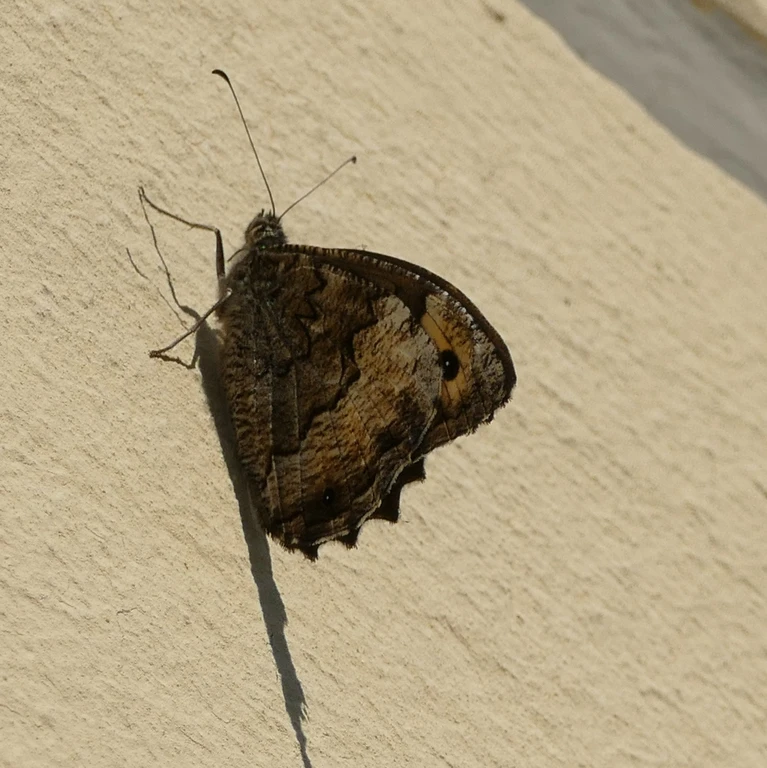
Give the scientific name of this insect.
Hipparchia fagi
